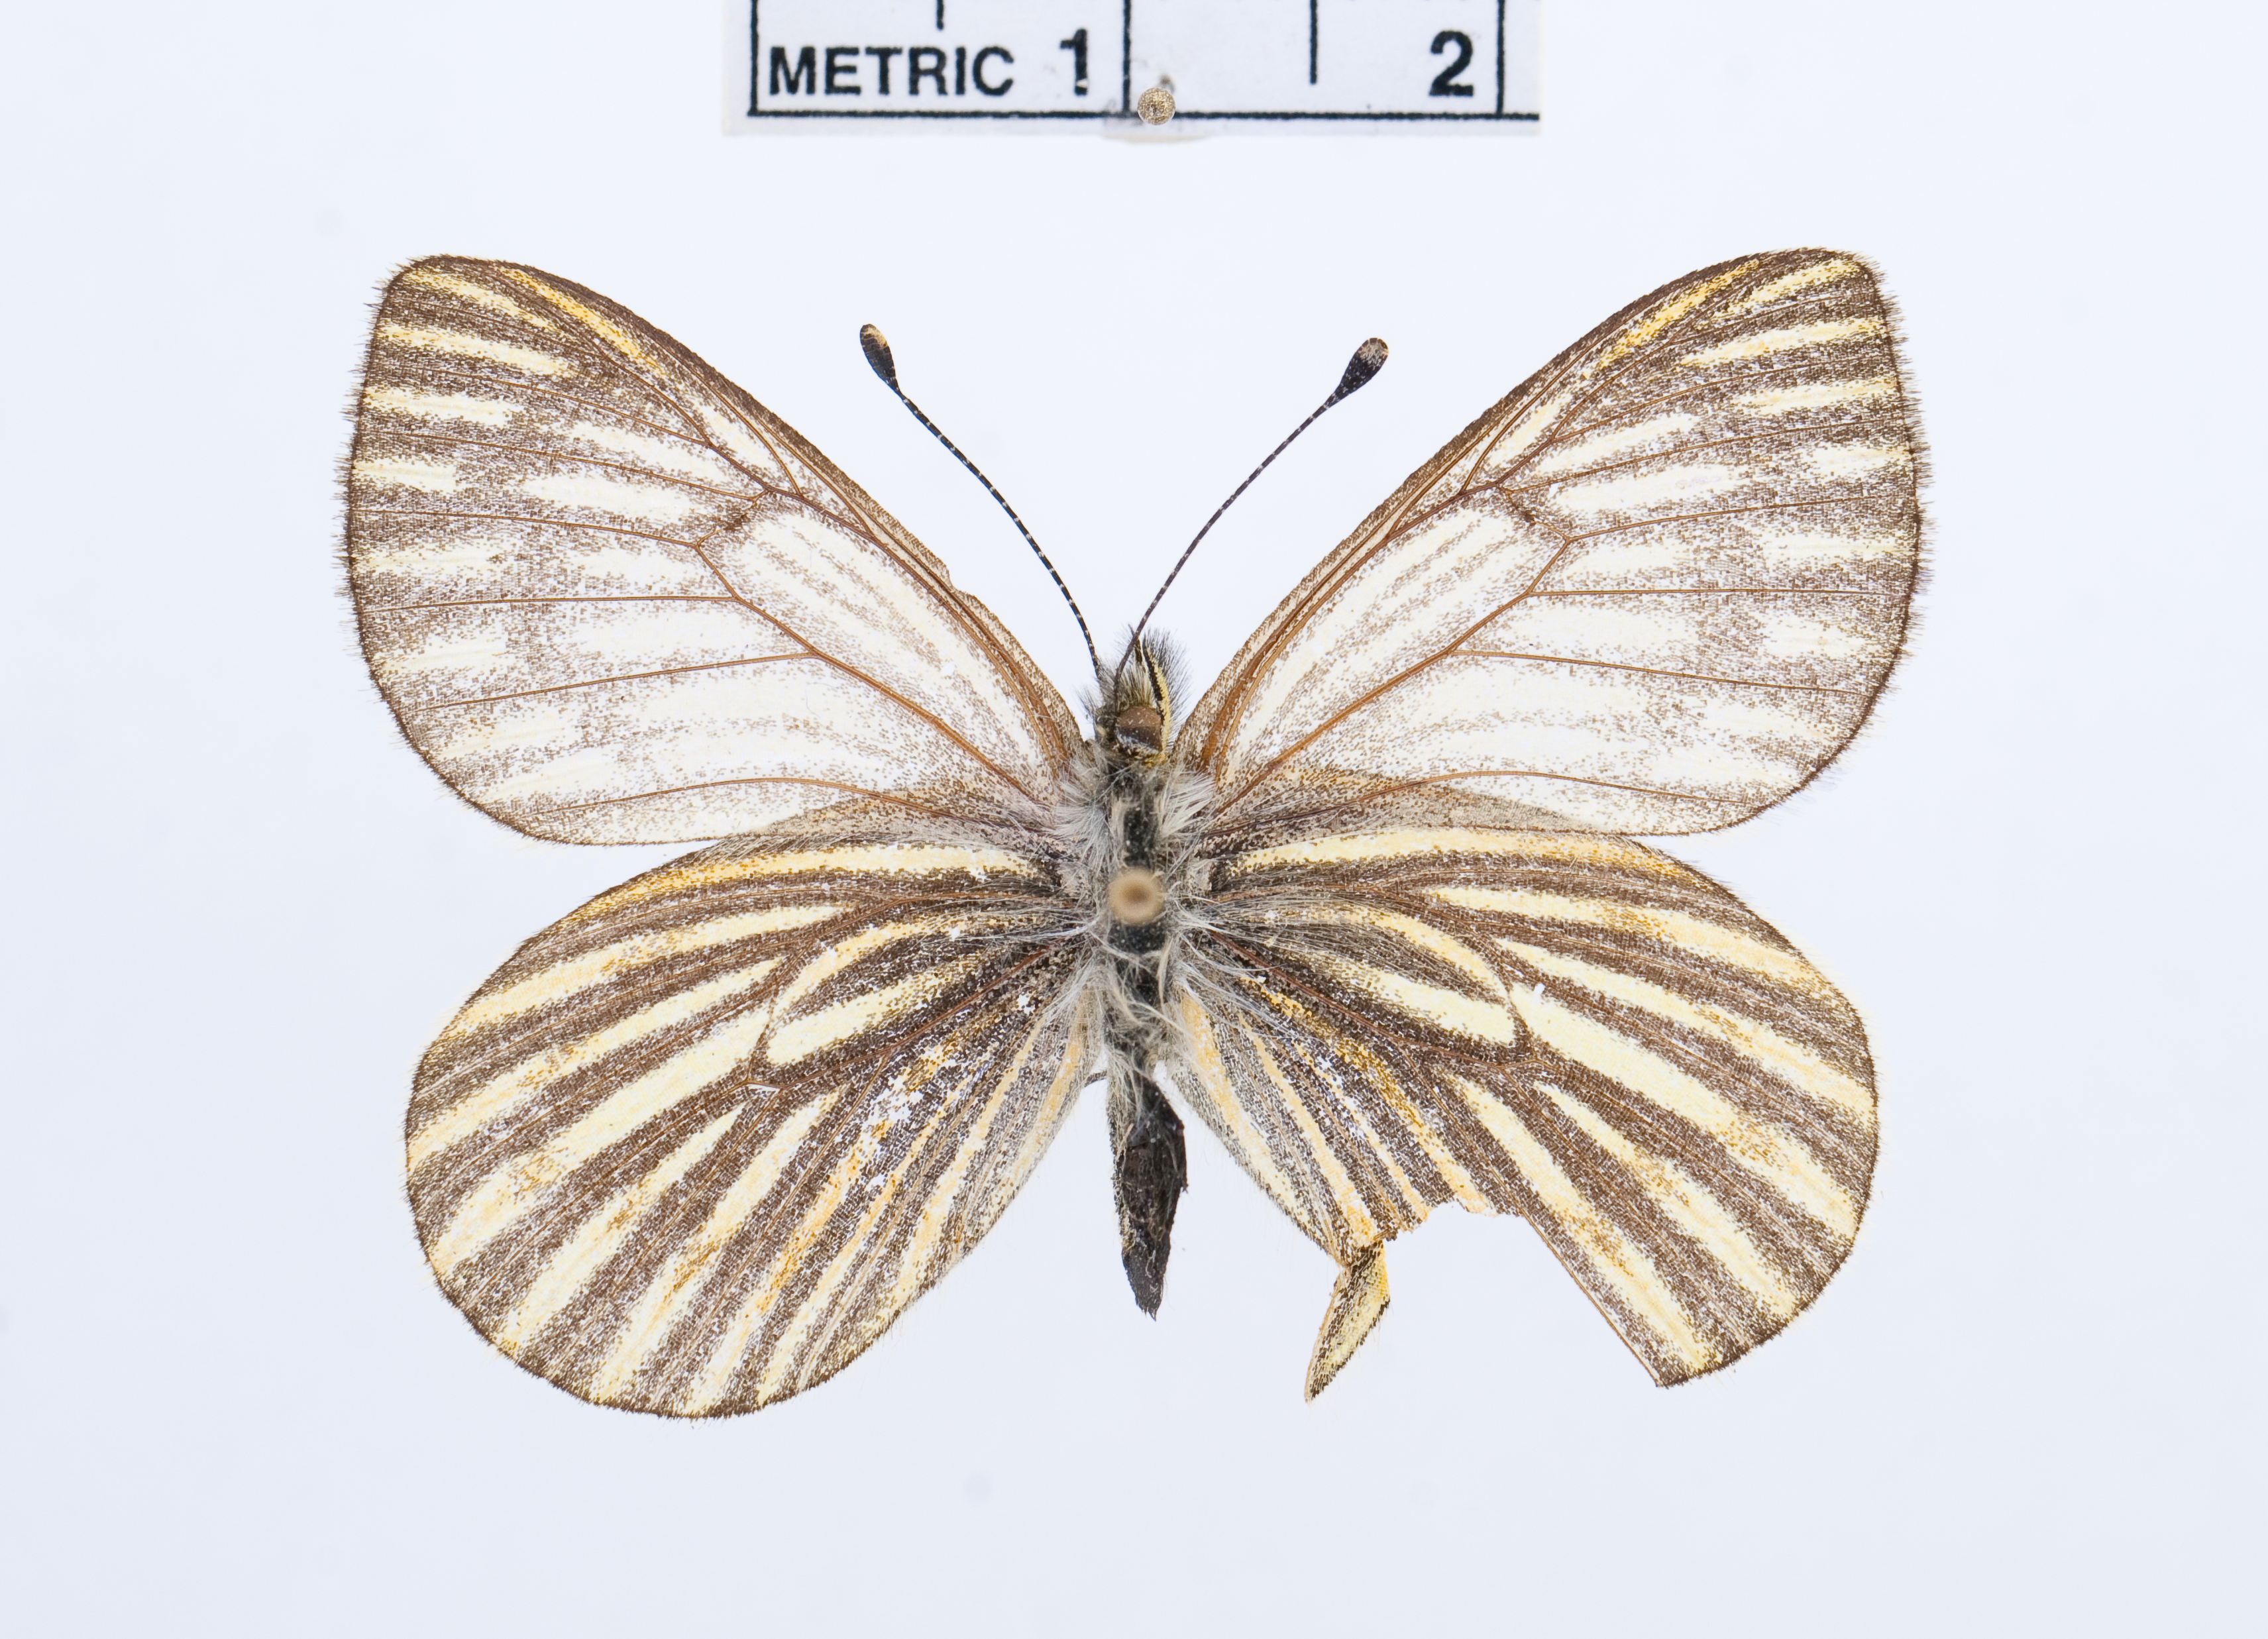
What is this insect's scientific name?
Tatochila xanthodice
